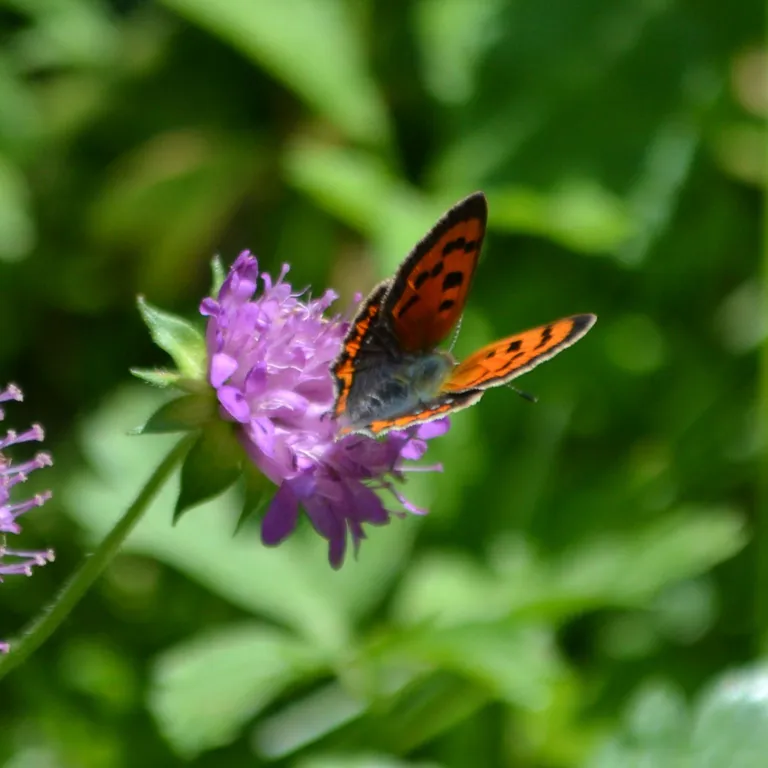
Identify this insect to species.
Lycaena phlaeas
